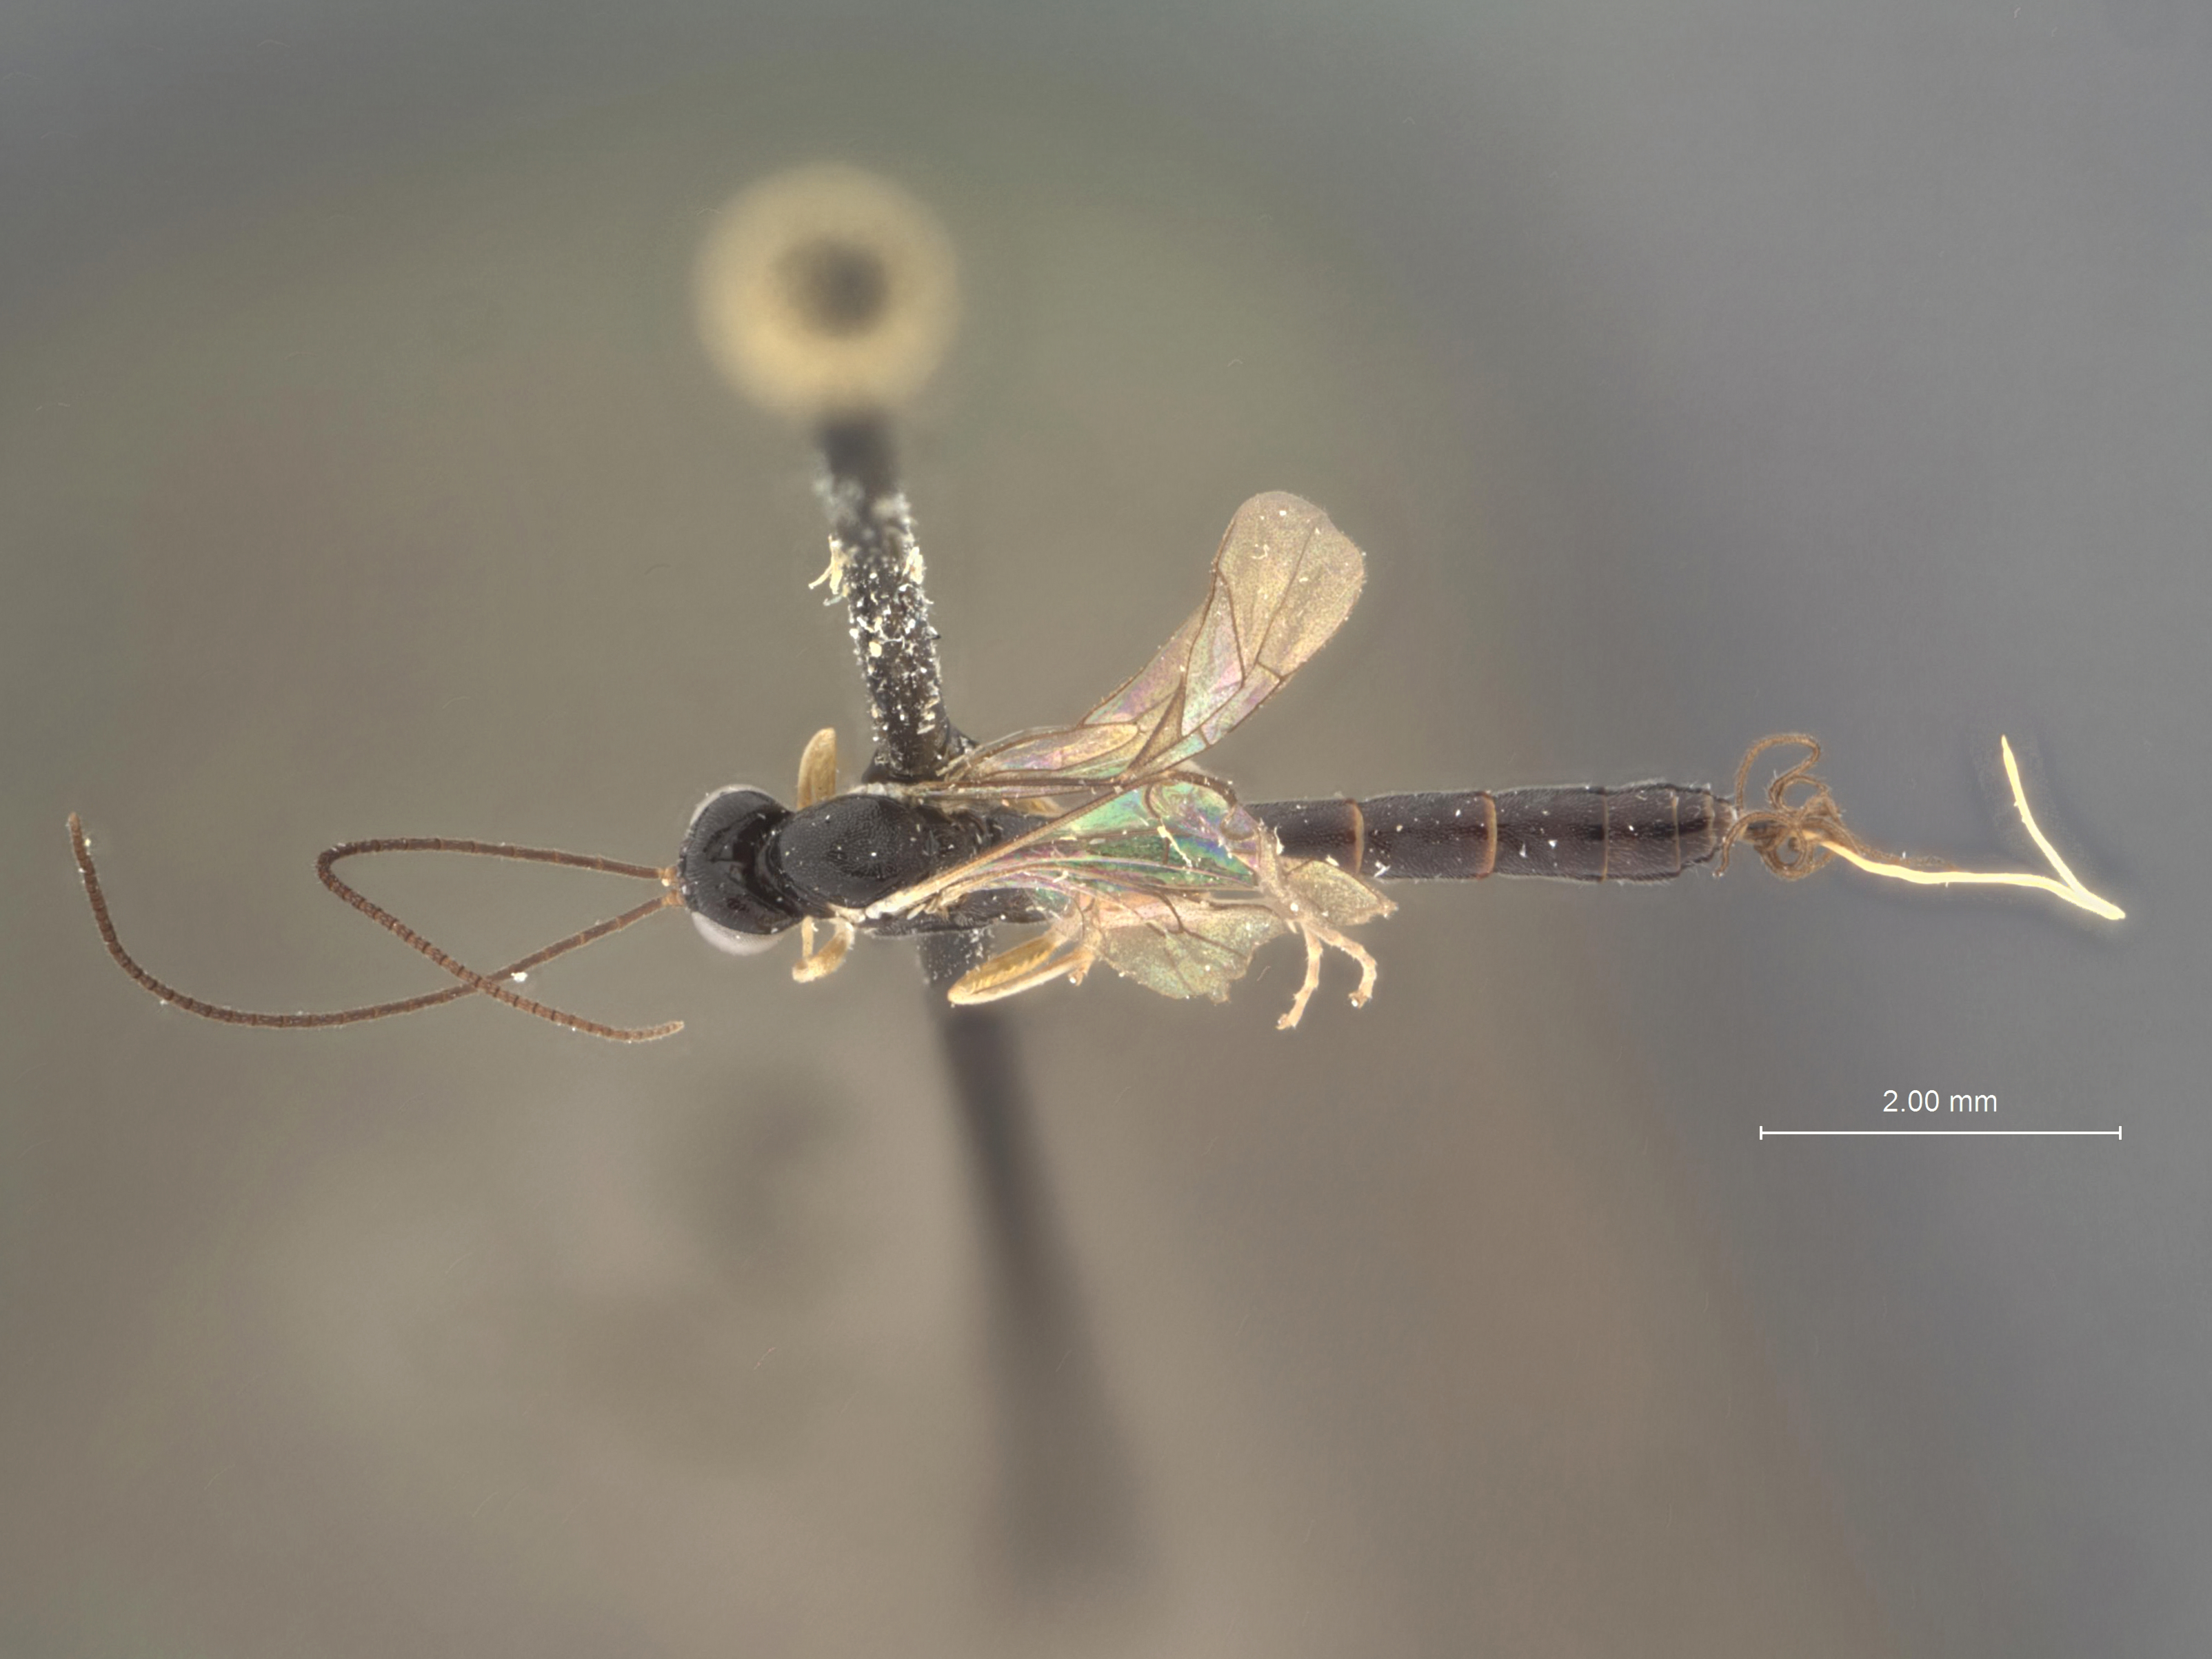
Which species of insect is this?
Glypta meritanae
